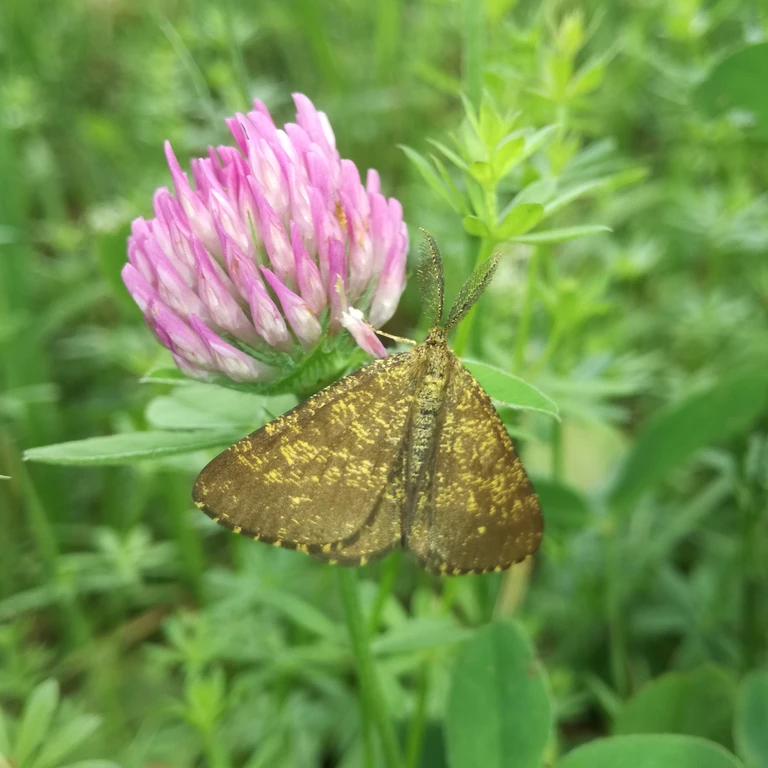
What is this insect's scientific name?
Ematurga atomaria
